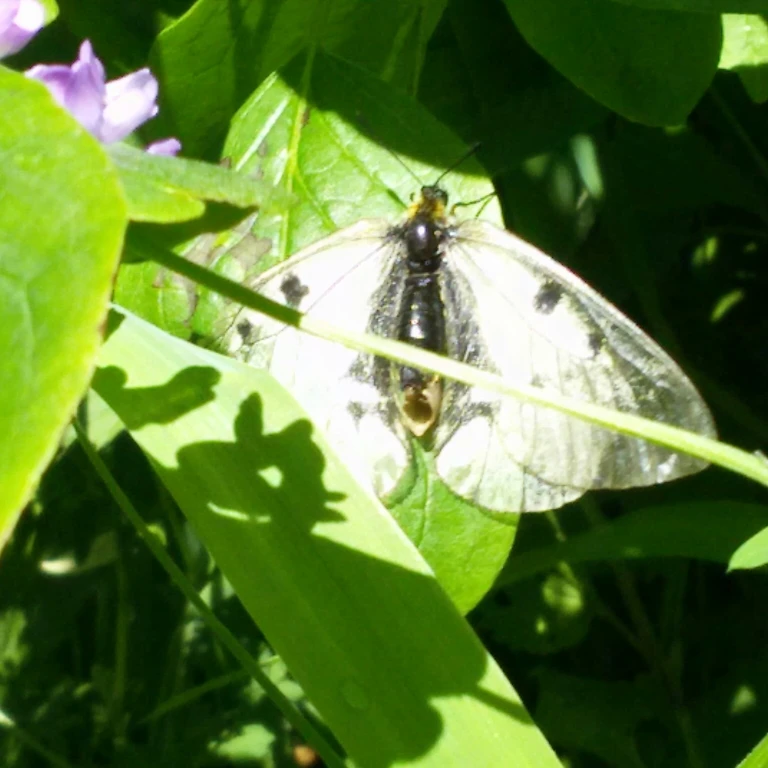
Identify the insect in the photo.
Parnassius mnemosyne
